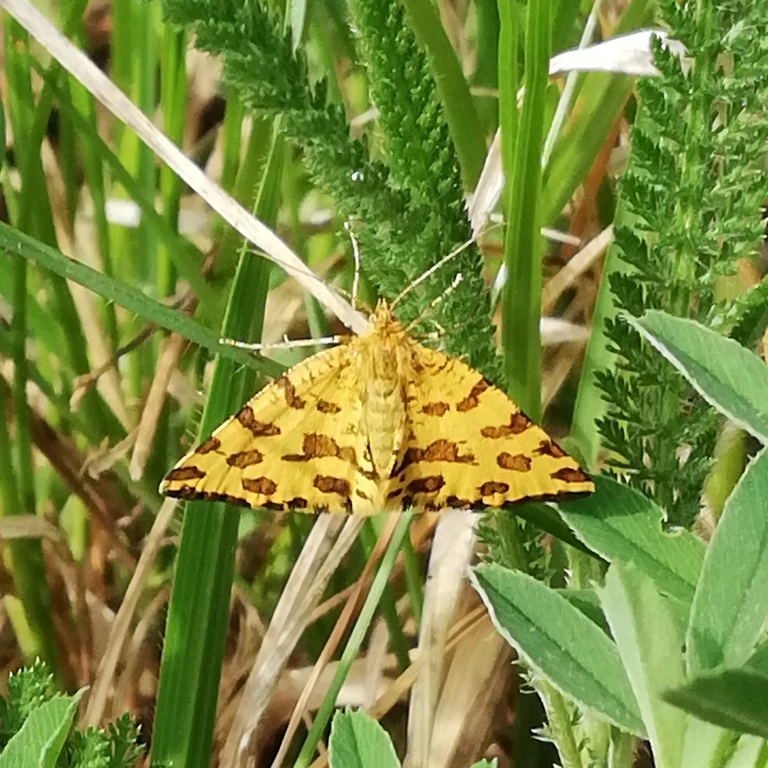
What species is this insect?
Pseudopanthera macularia
